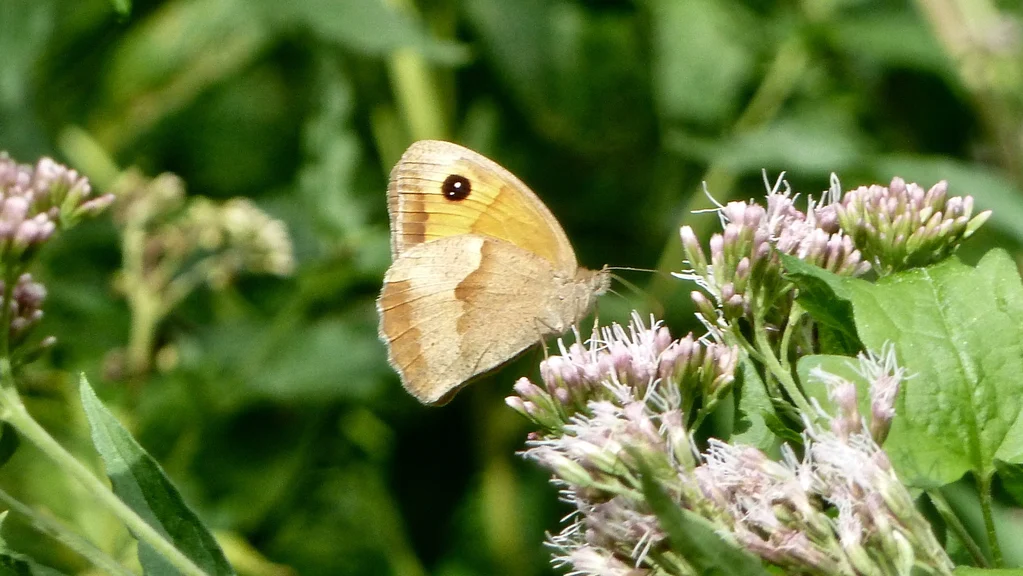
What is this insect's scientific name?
Maniola jurtina
